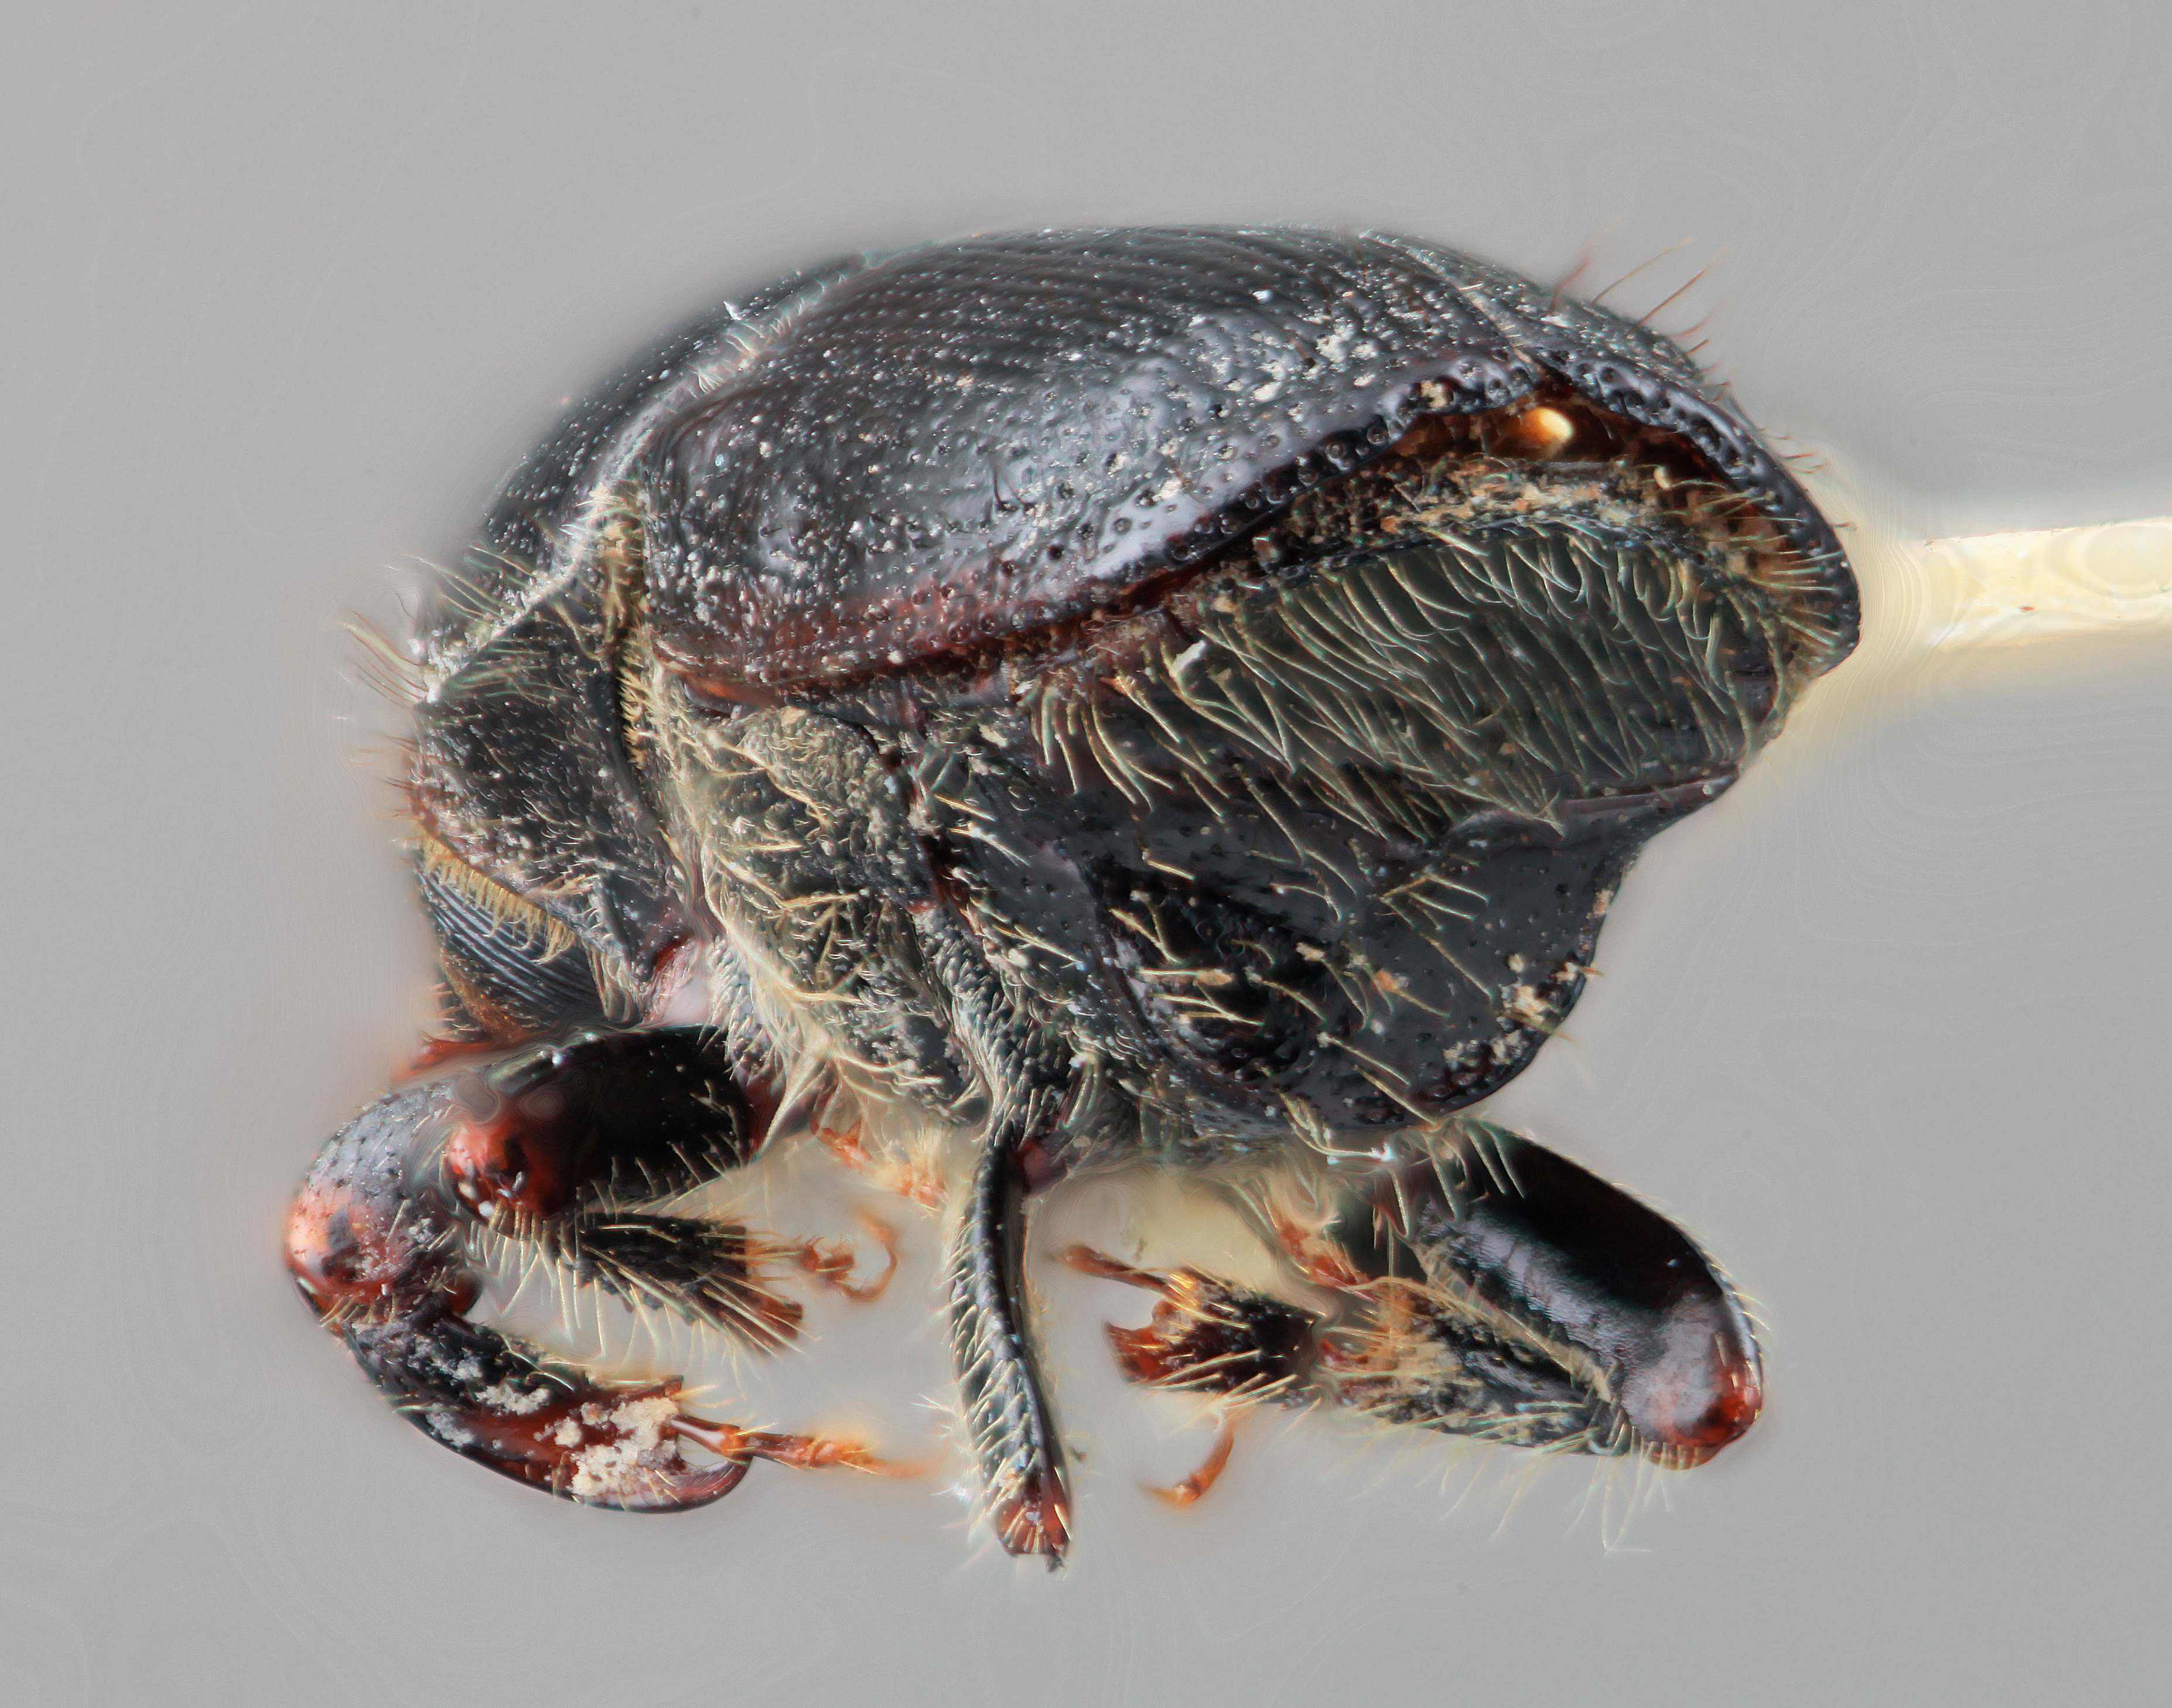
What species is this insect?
Scolytus mundus
